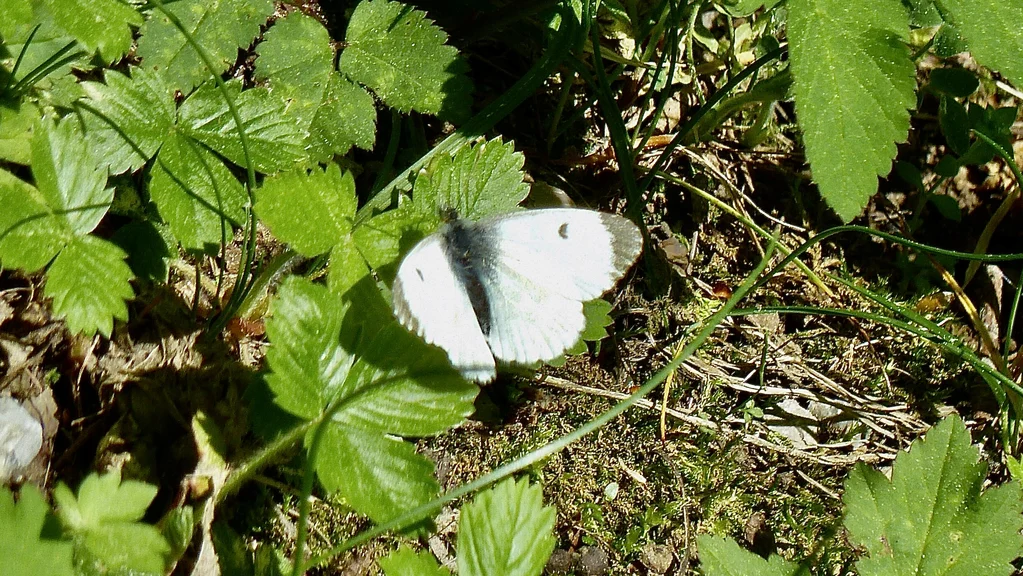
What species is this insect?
Anthocharis cardamines
